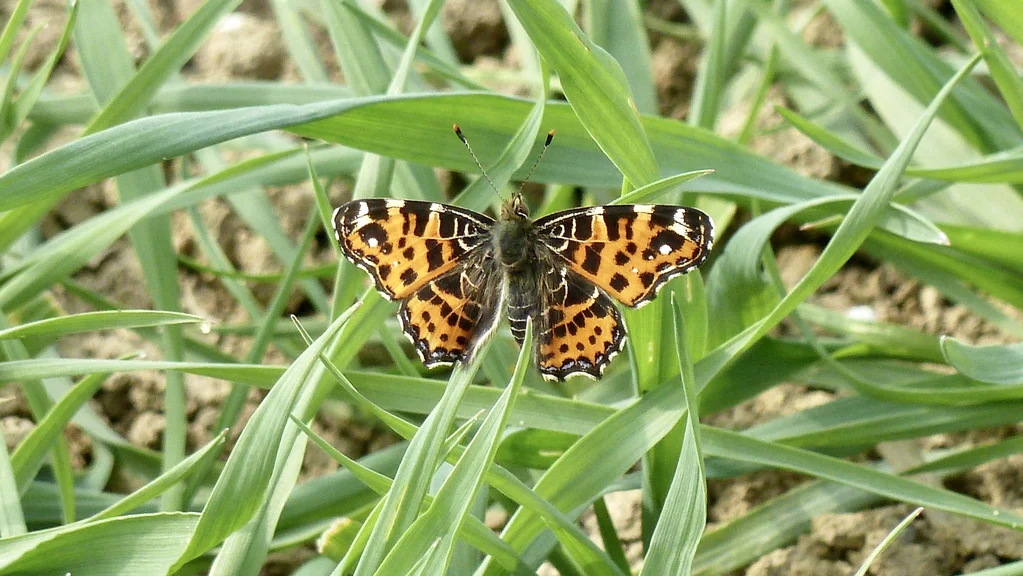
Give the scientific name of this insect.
Araschnia levana
